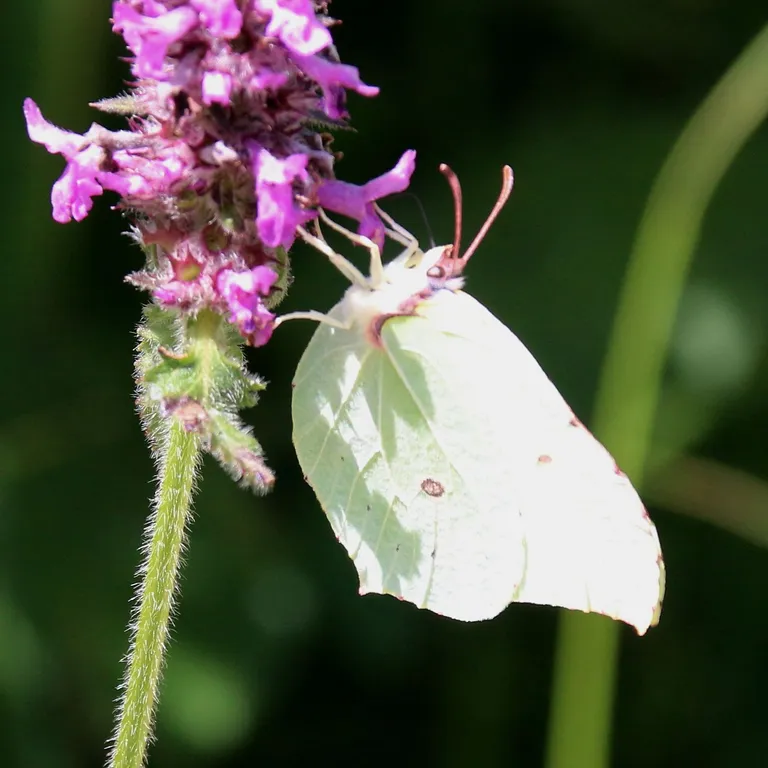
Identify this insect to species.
Gonepteryx rhamni
